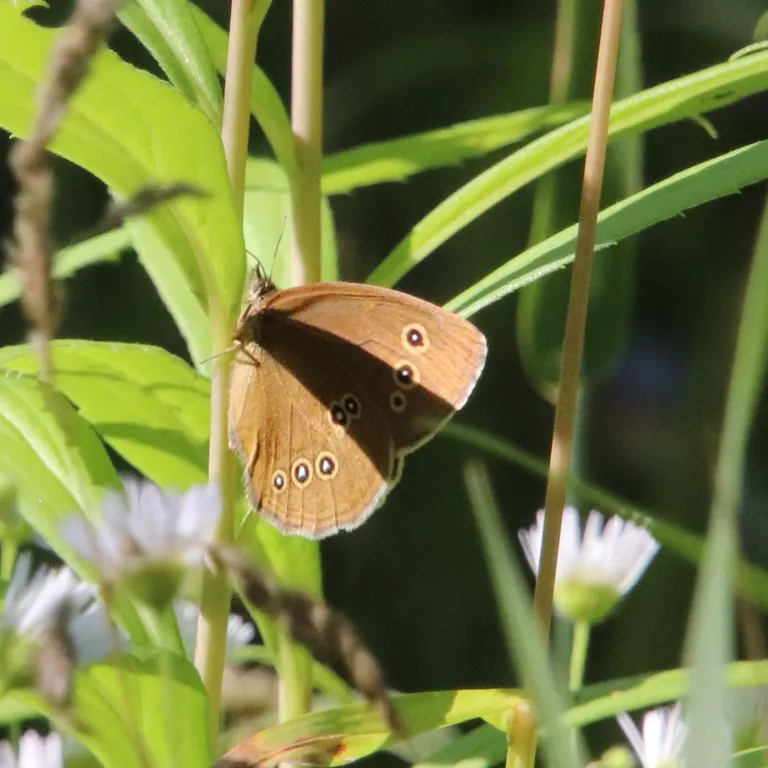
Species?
Aphantopus hyperantus
